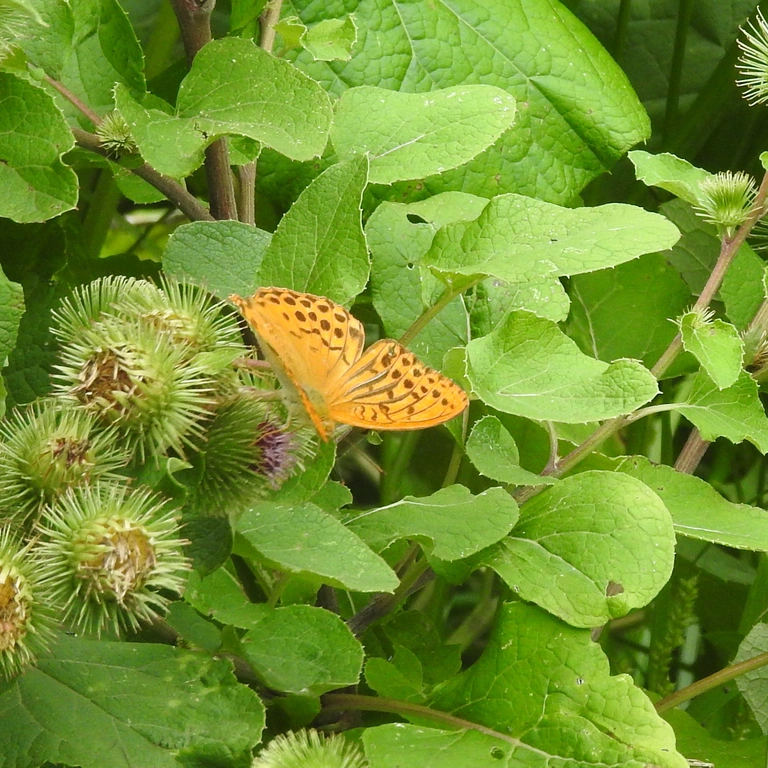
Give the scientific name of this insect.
Argynnis paphia
